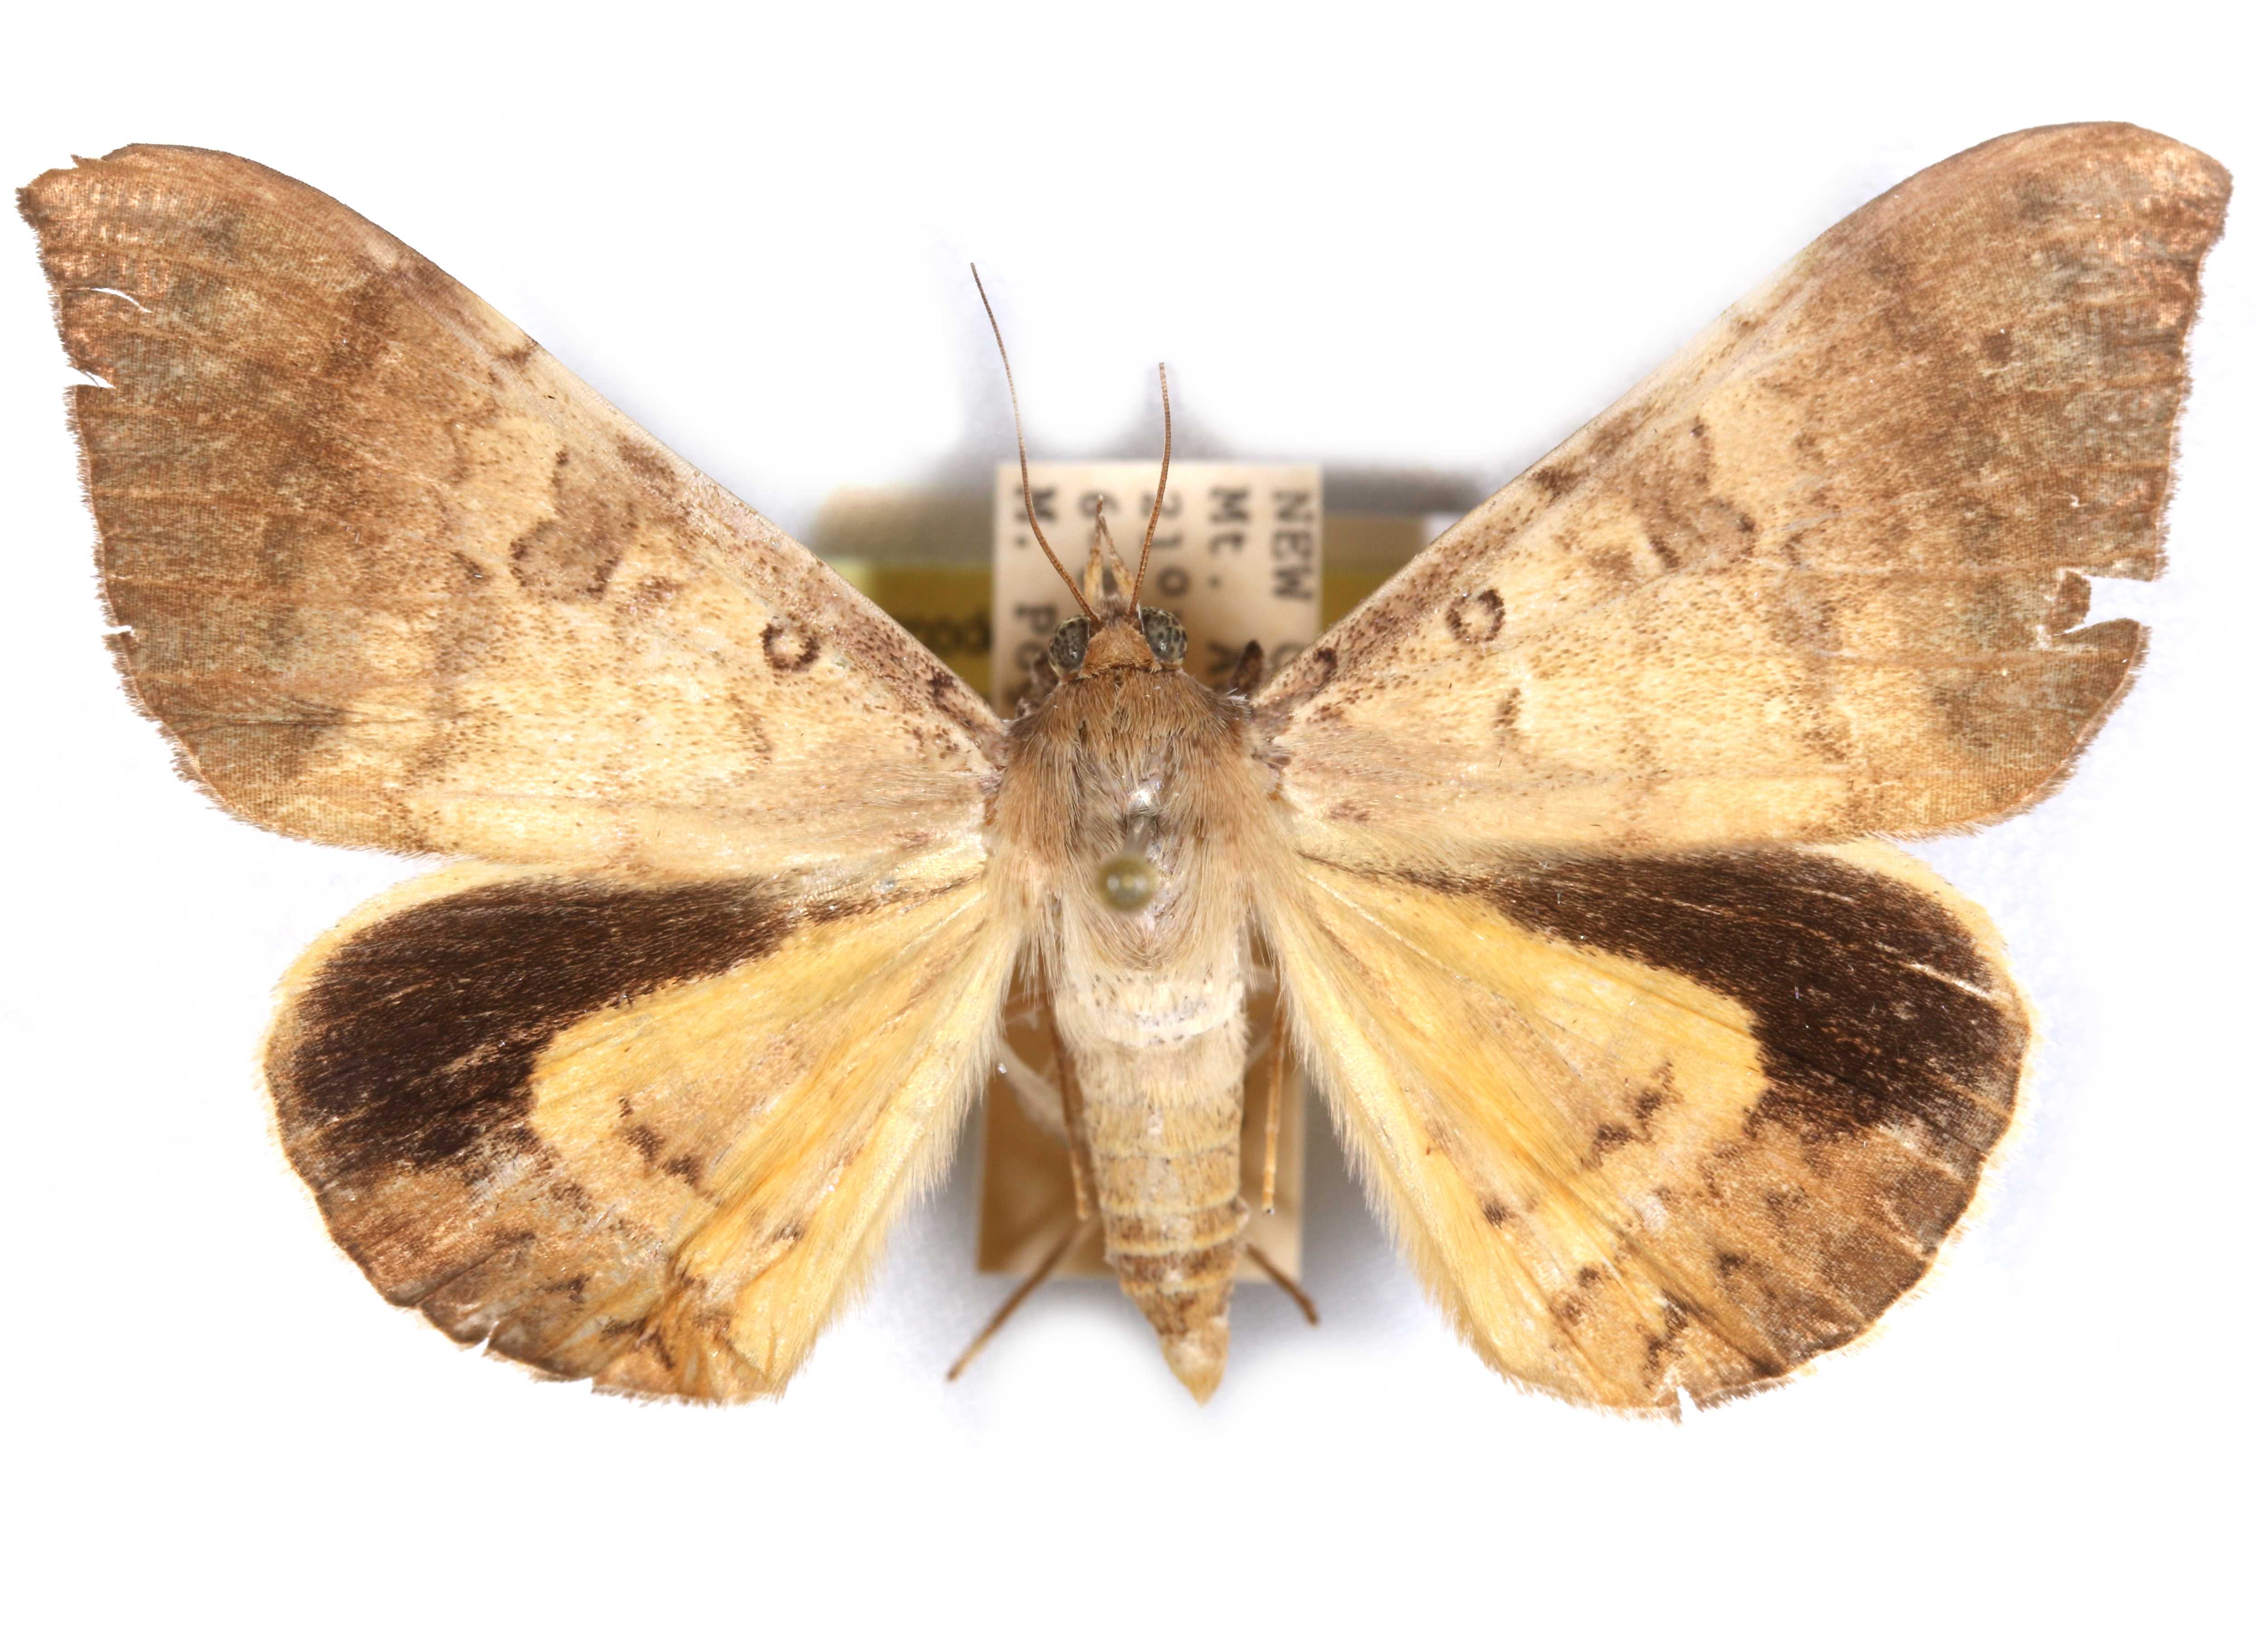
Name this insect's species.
Oxyodes scrobiculata
